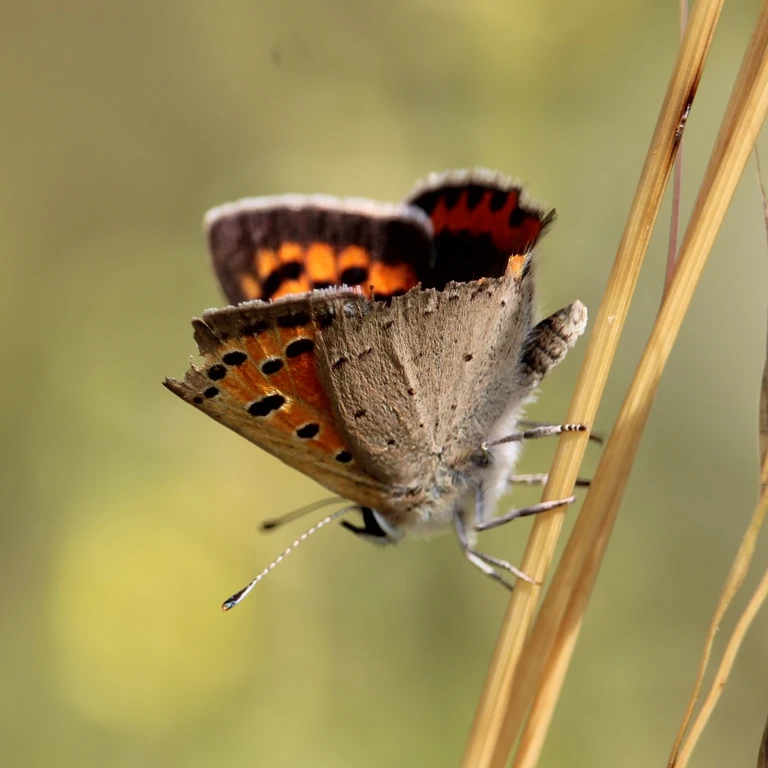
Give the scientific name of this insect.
Lycaena phlaeas
